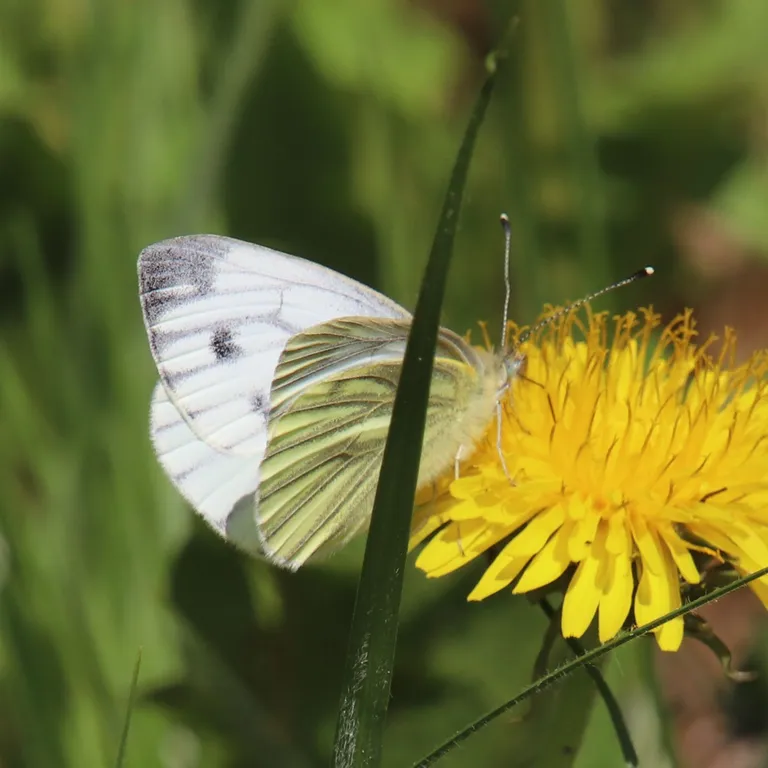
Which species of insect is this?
Pieris napi
